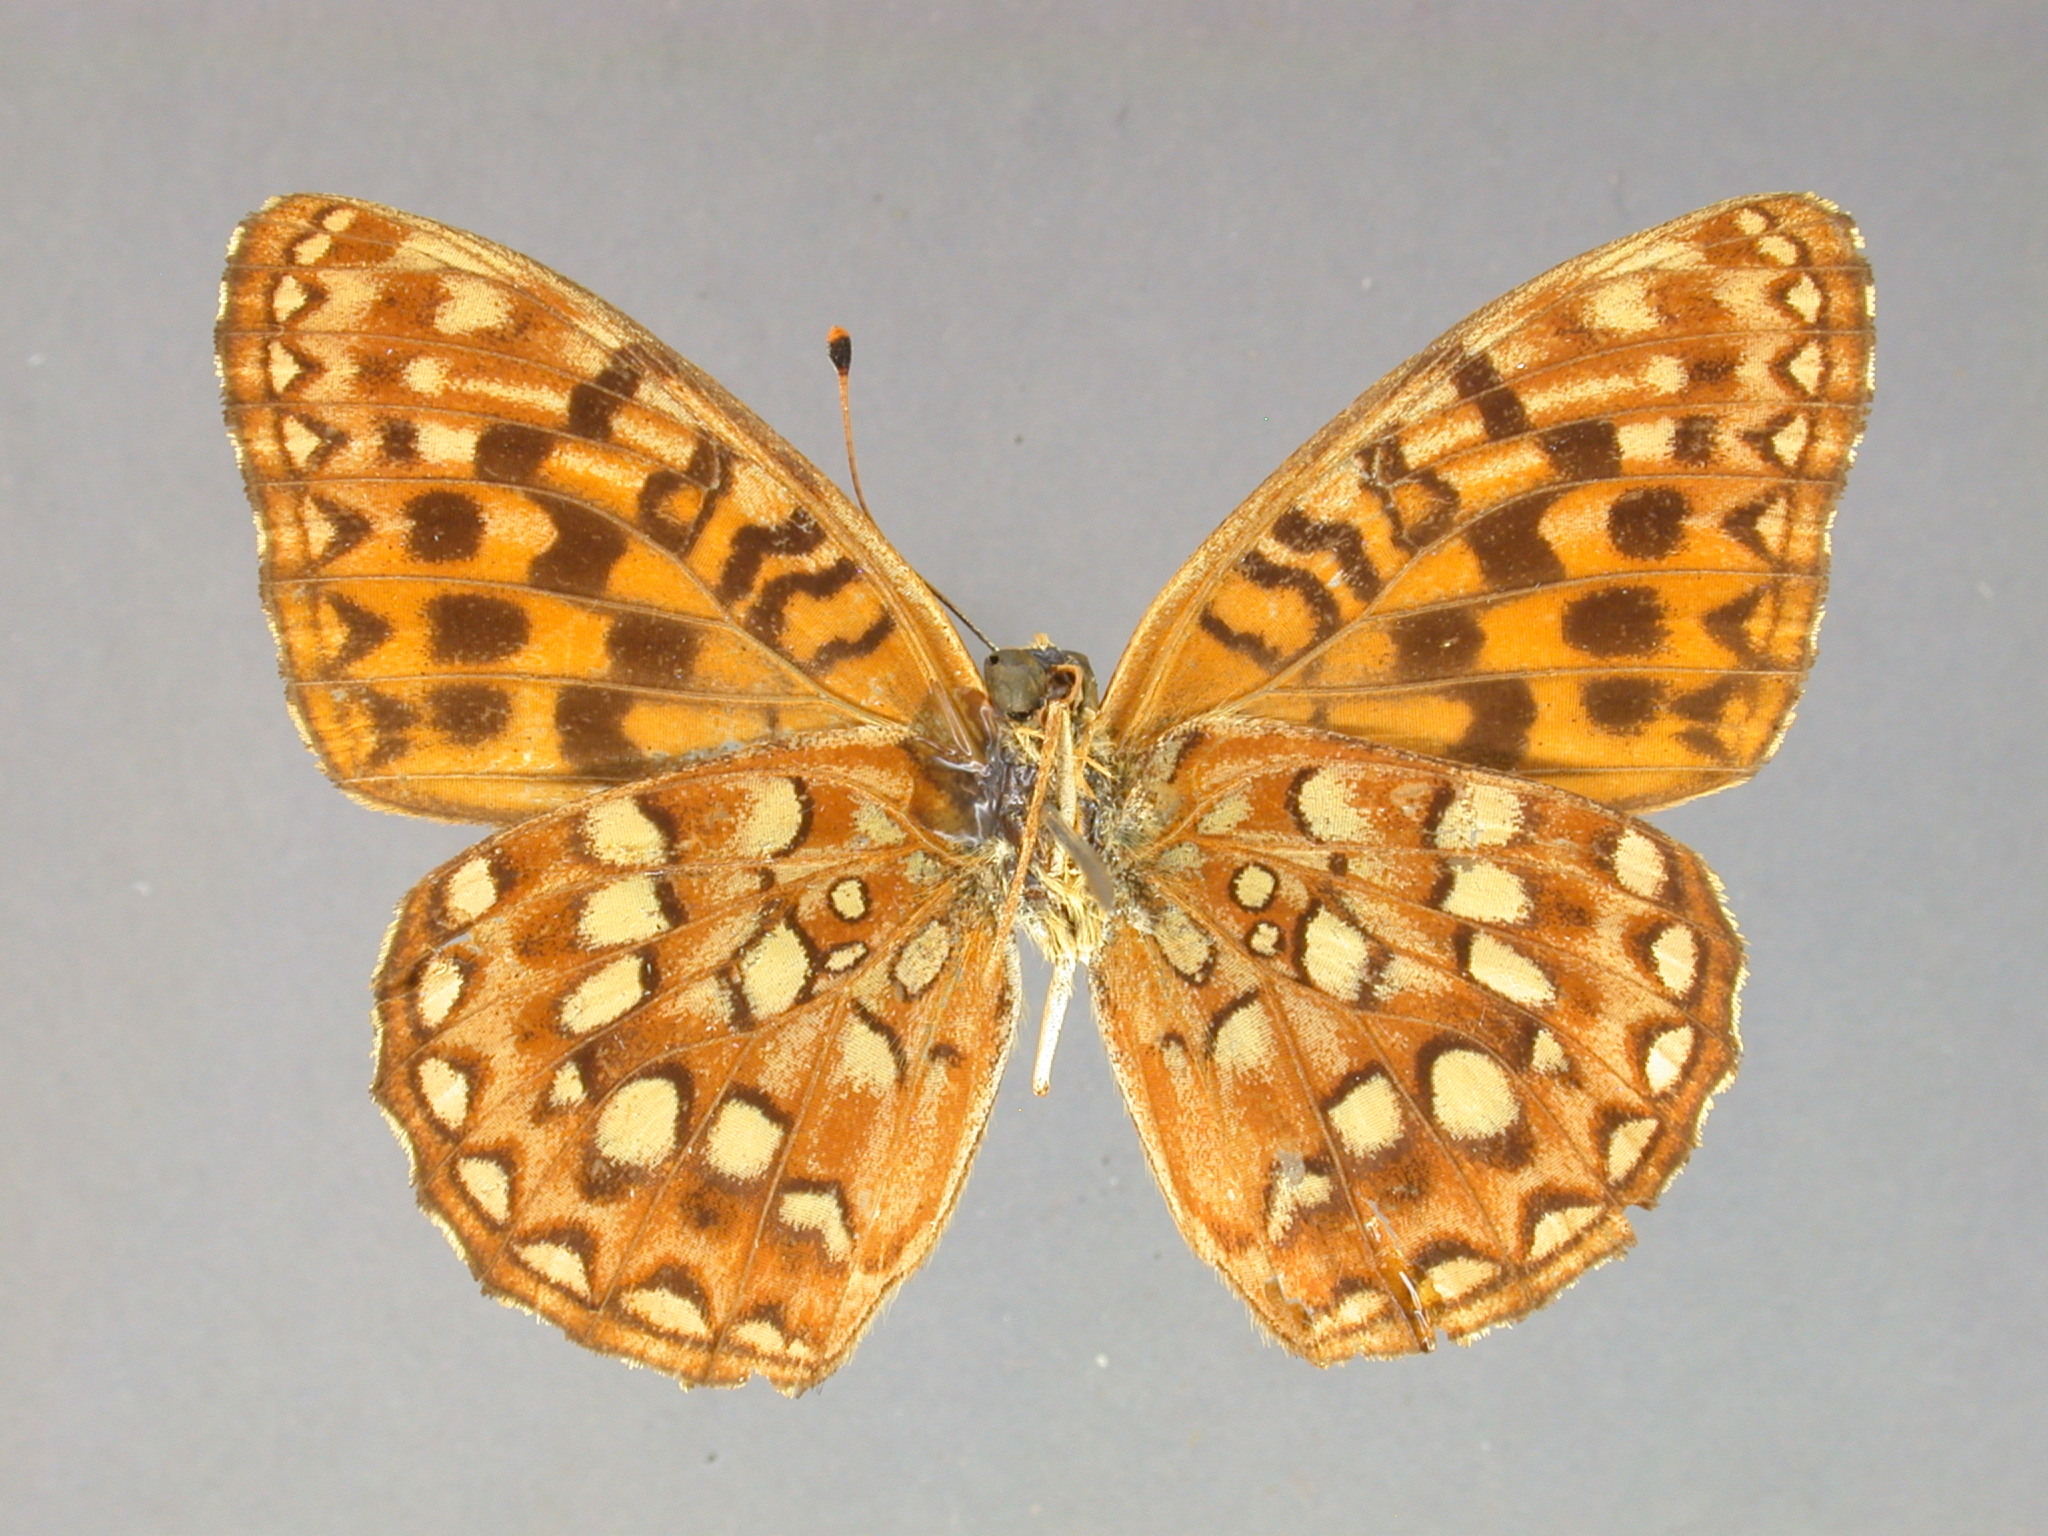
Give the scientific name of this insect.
Argynnis hydaspe
